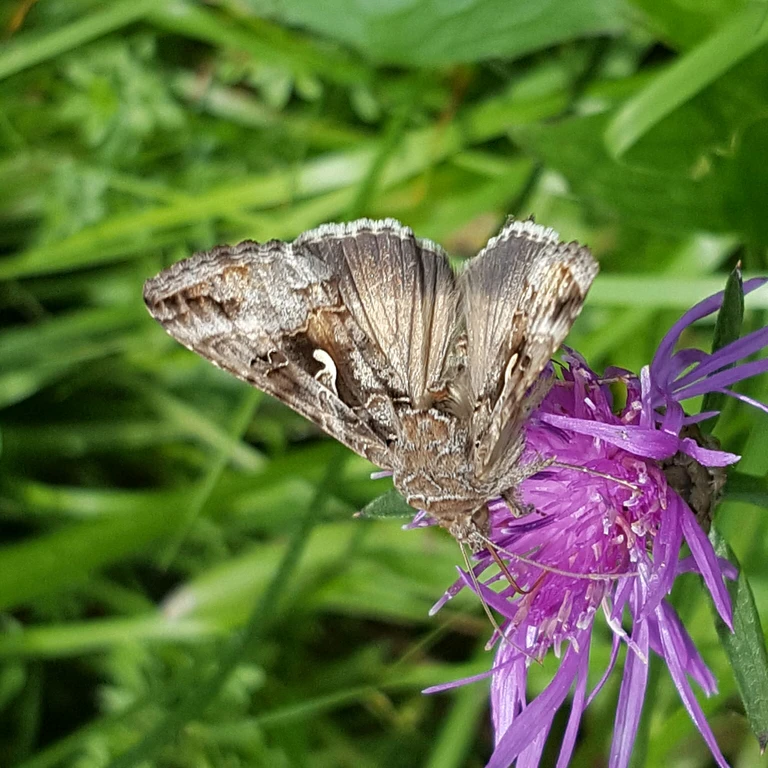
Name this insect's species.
Autographa gamma
